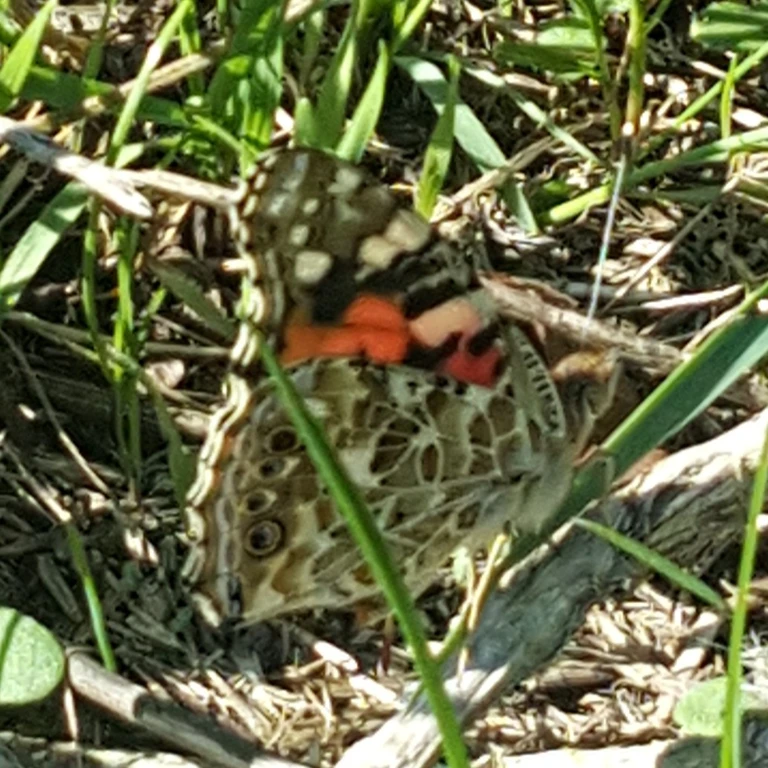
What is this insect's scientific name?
Vanessa cardui
